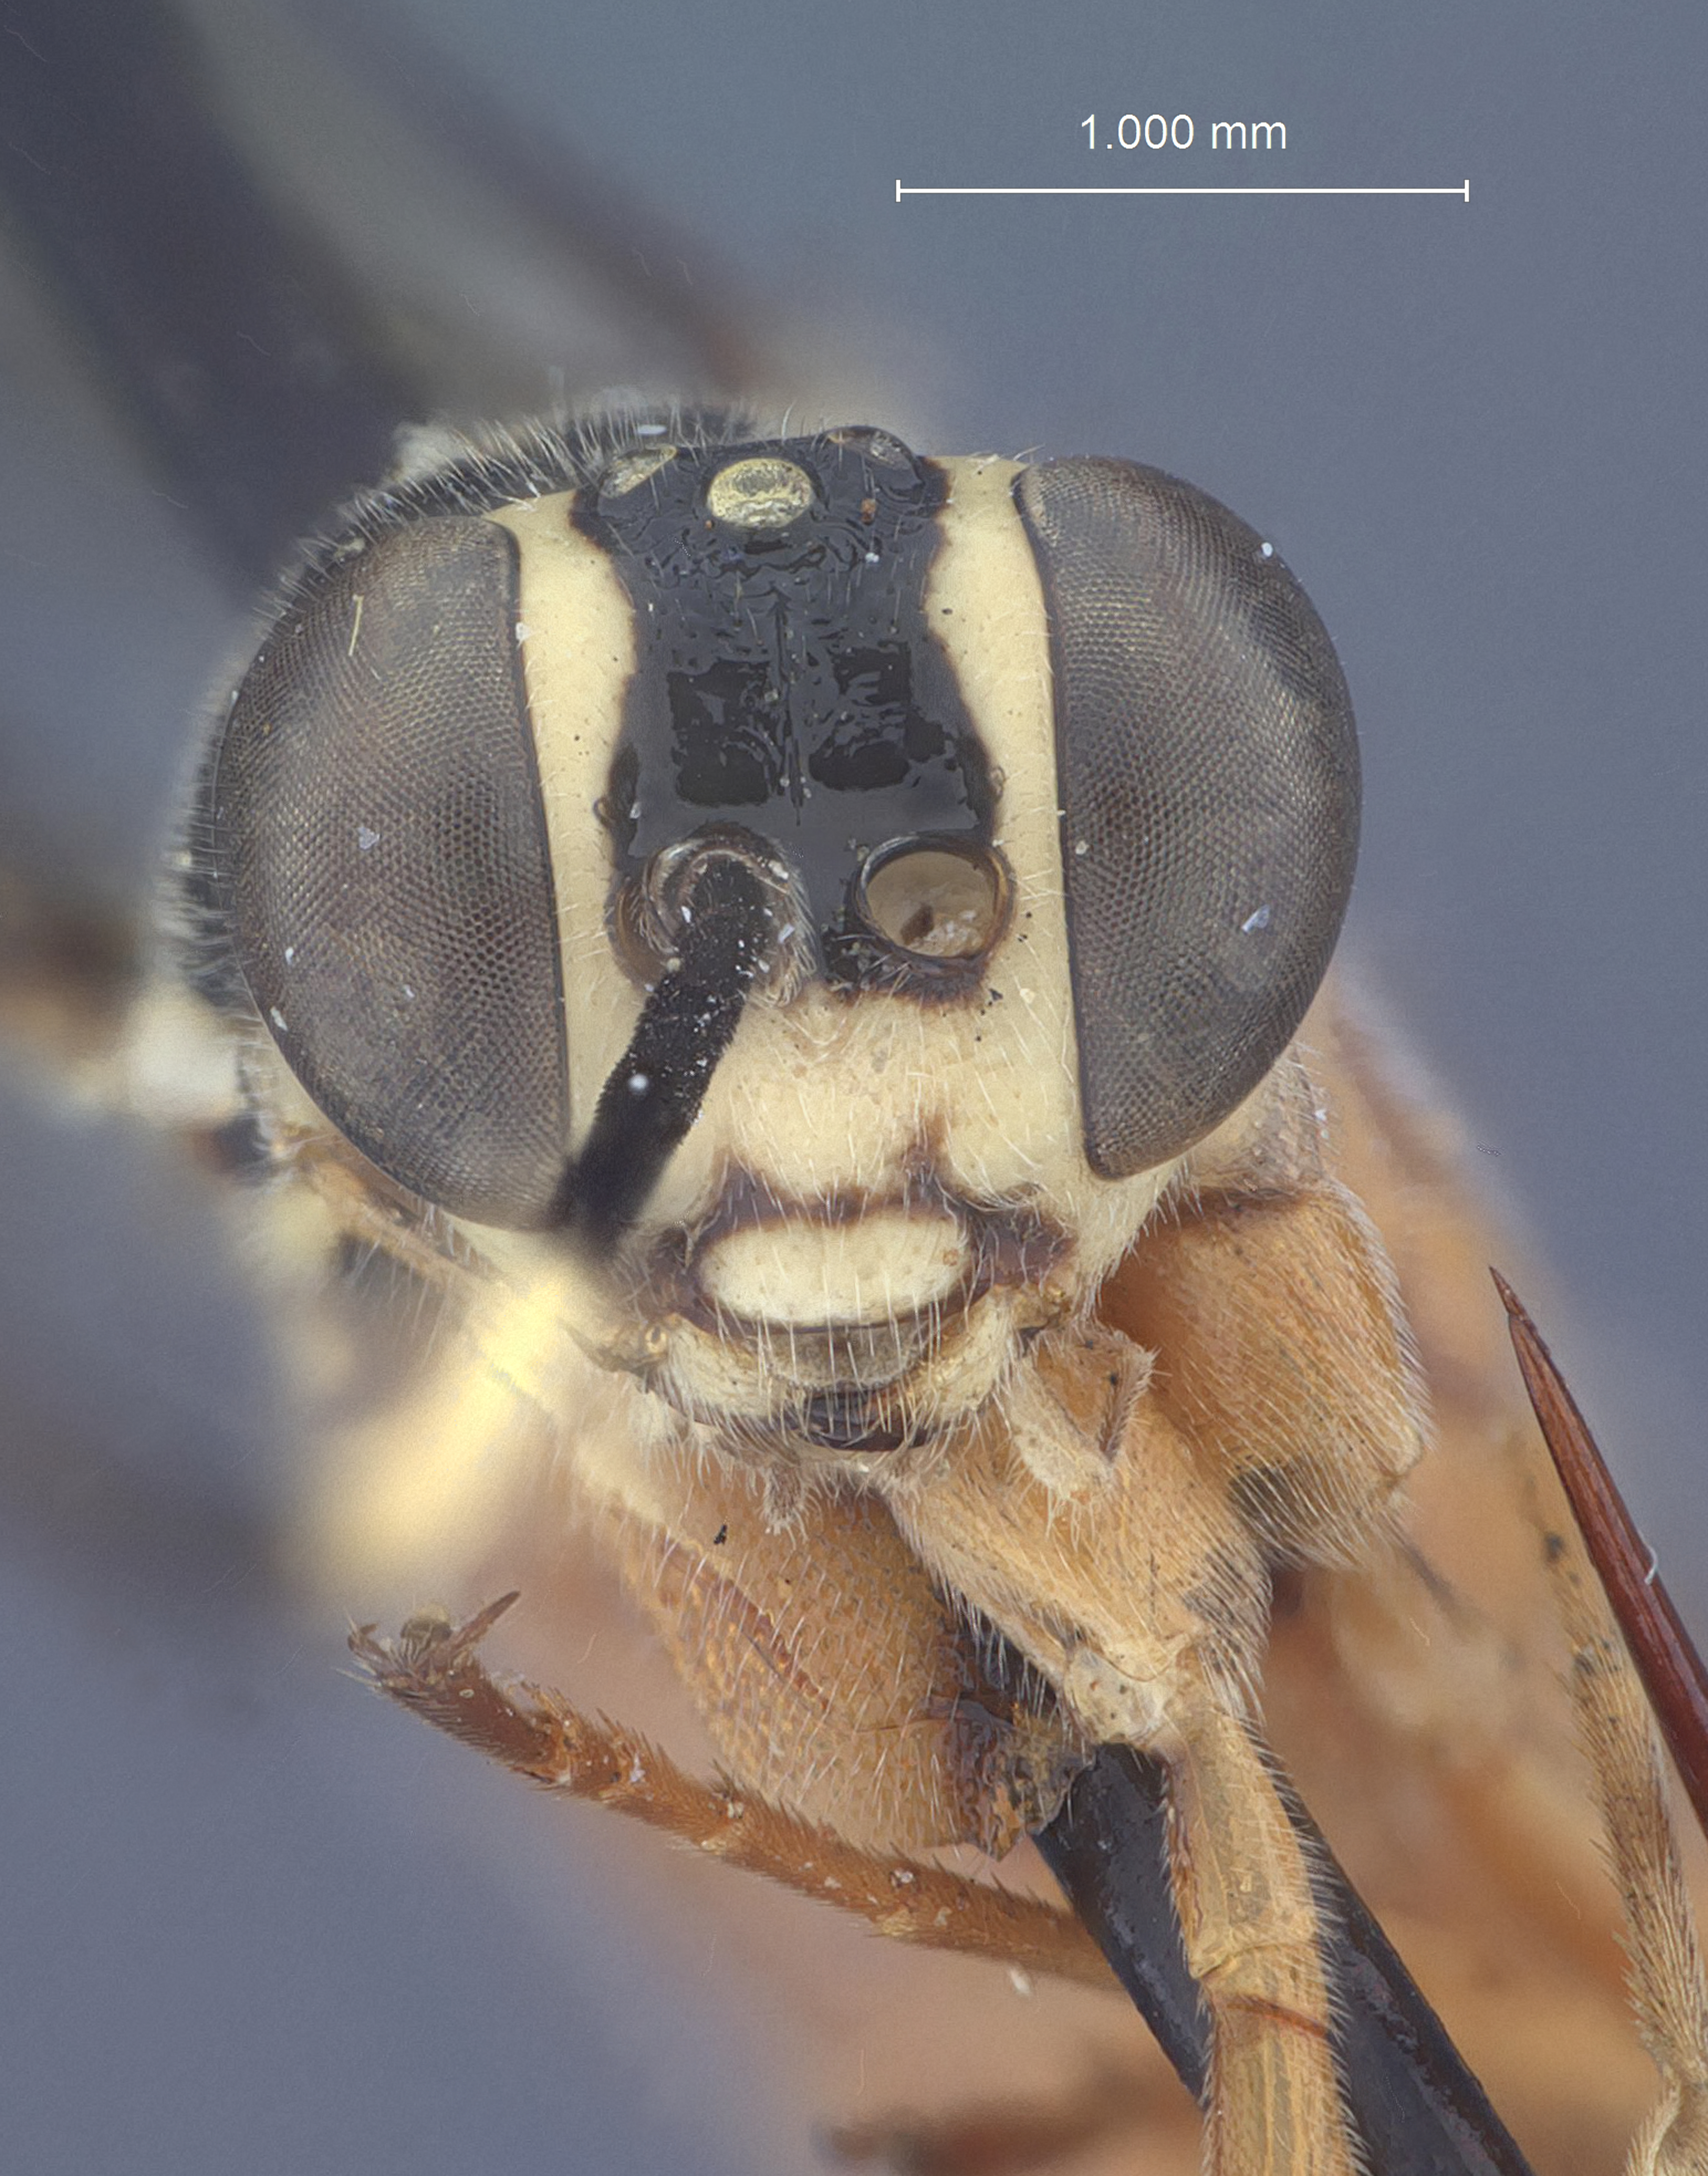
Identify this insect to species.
Mesostenus clitellatus
